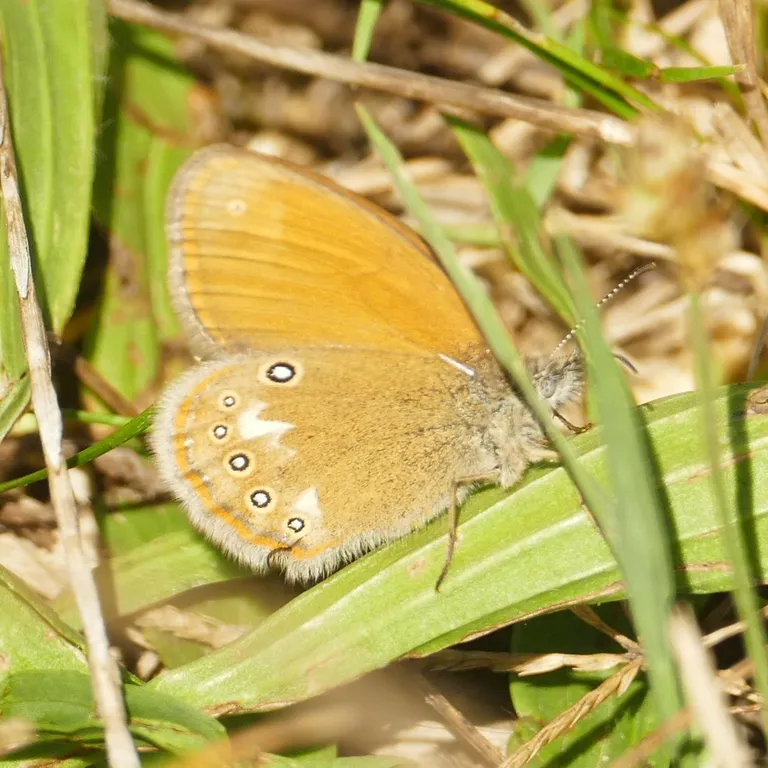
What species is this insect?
Coenonympha glycerion (also Coenonympha iphis)
